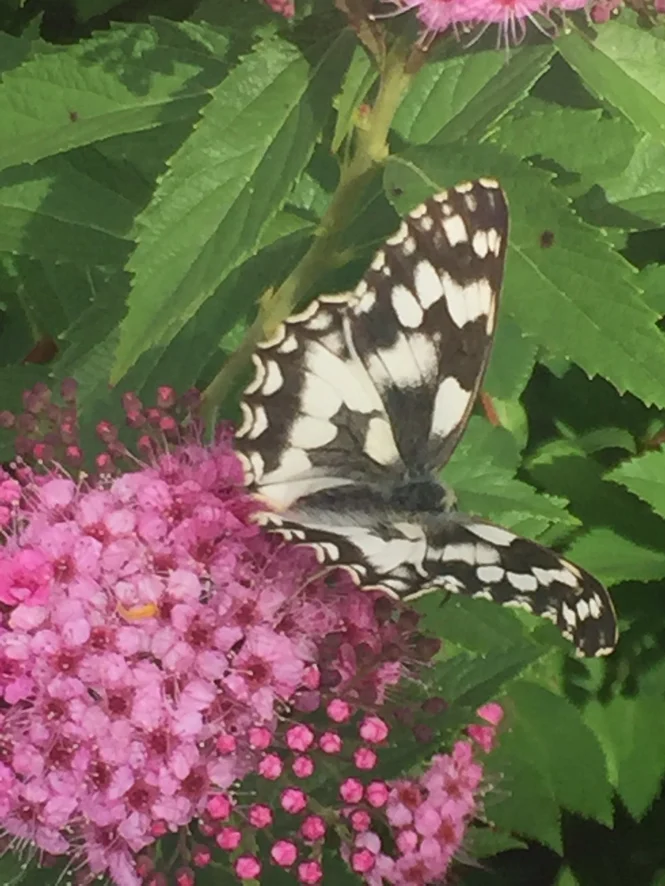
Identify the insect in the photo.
Melanargia galathea
